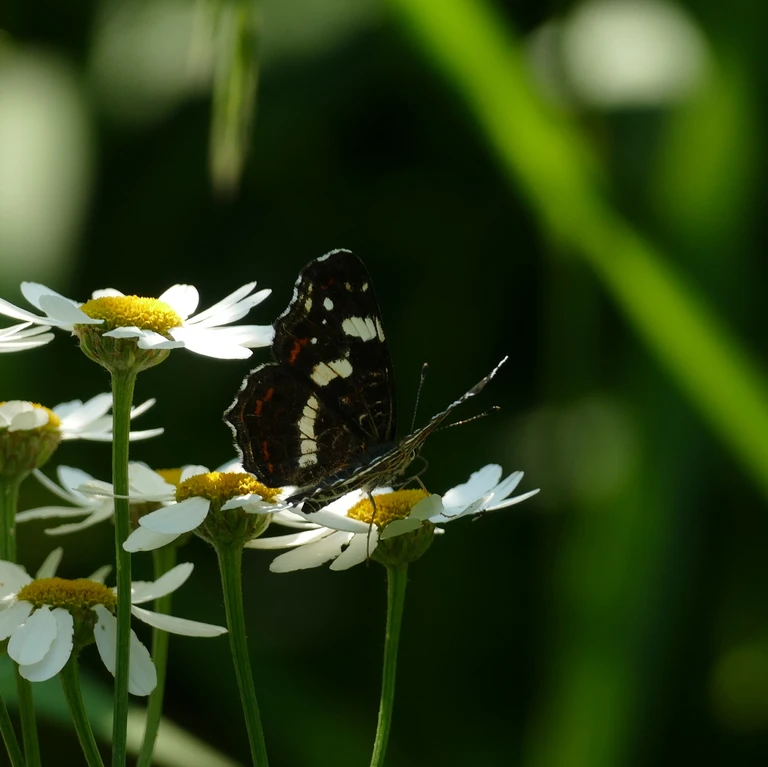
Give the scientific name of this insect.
Araschnia levana
